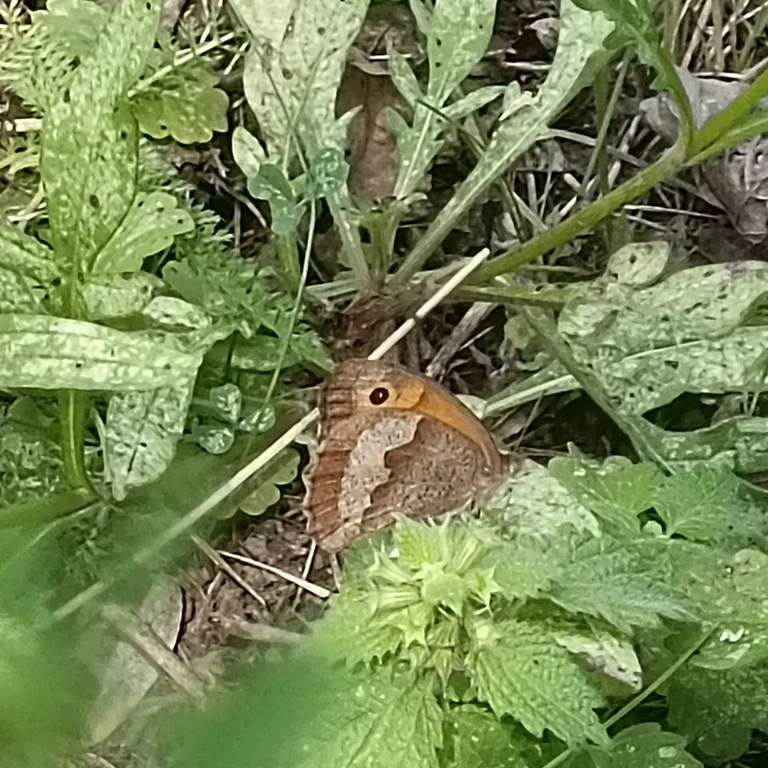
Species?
Maniola jurtina
